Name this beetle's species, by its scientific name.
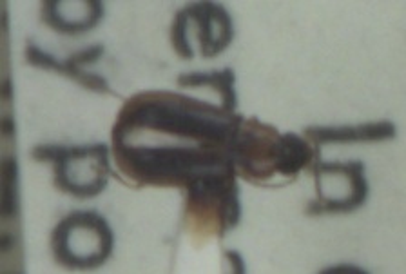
Acupalpus dubius
